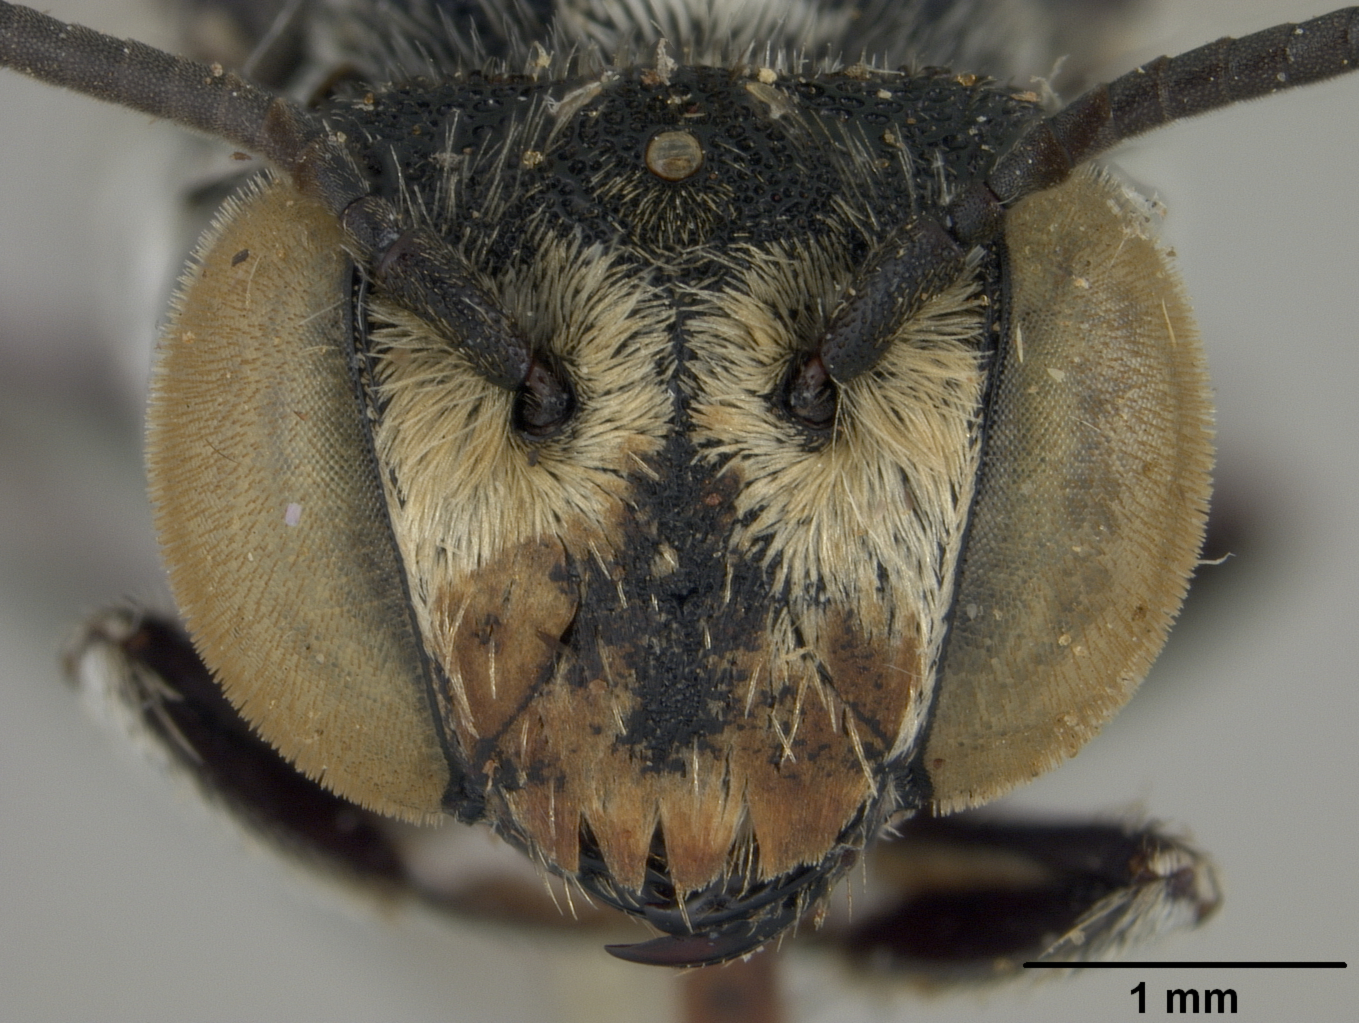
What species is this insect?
Coelioxys luzonicus
